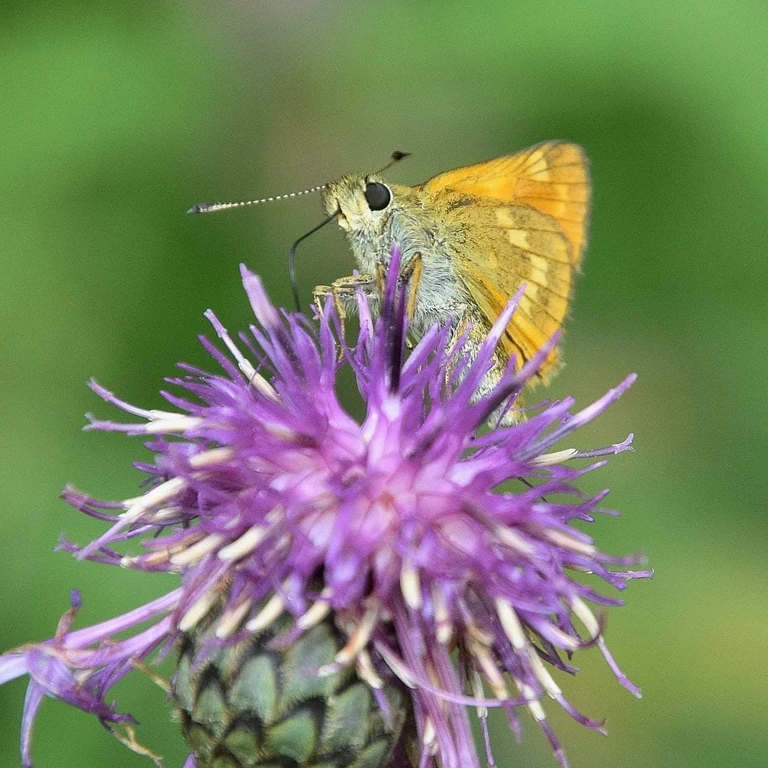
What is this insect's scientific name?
Ochlodes sylvanus (also Ochlodes venata)
